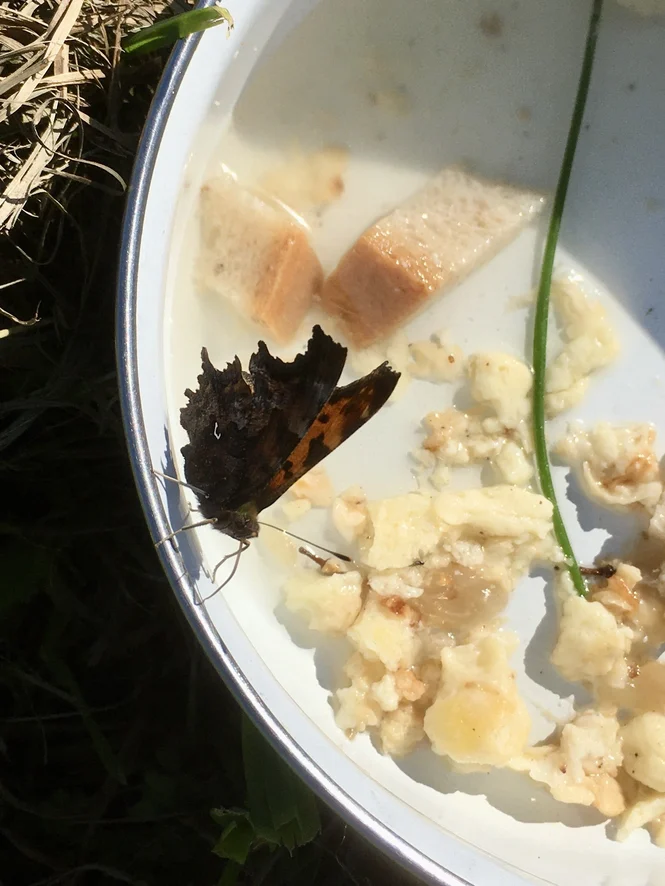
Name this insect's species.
Polygonia c-album
